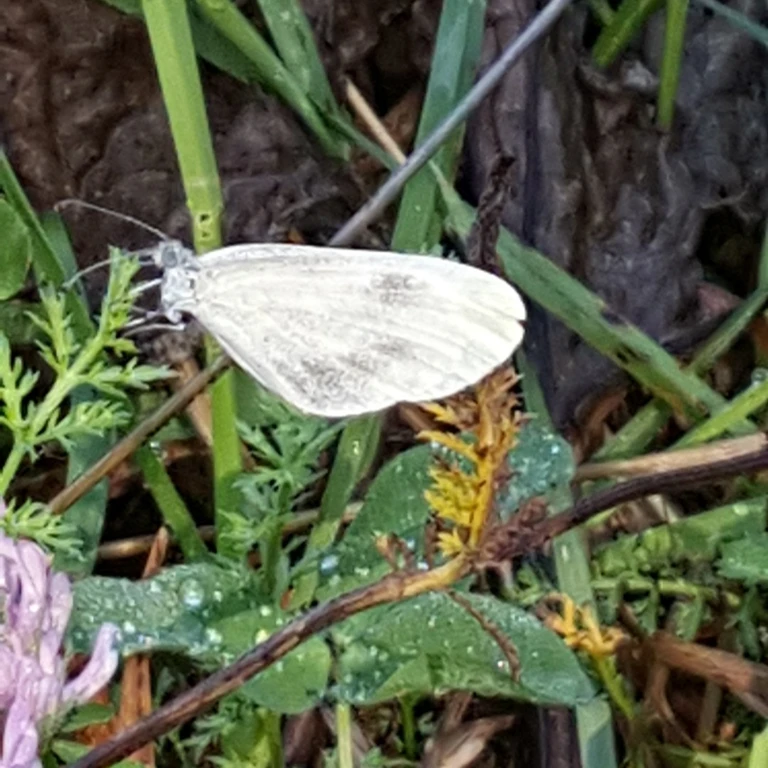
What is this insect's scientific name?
Leptidea sinapis/juvernica
